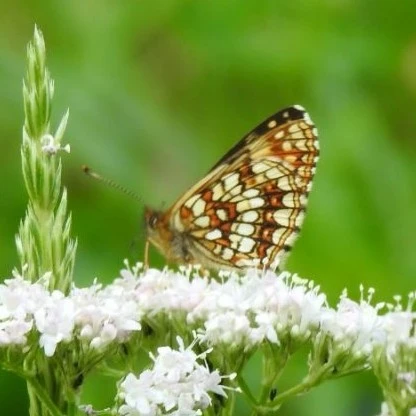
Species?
Melitaea diamina
